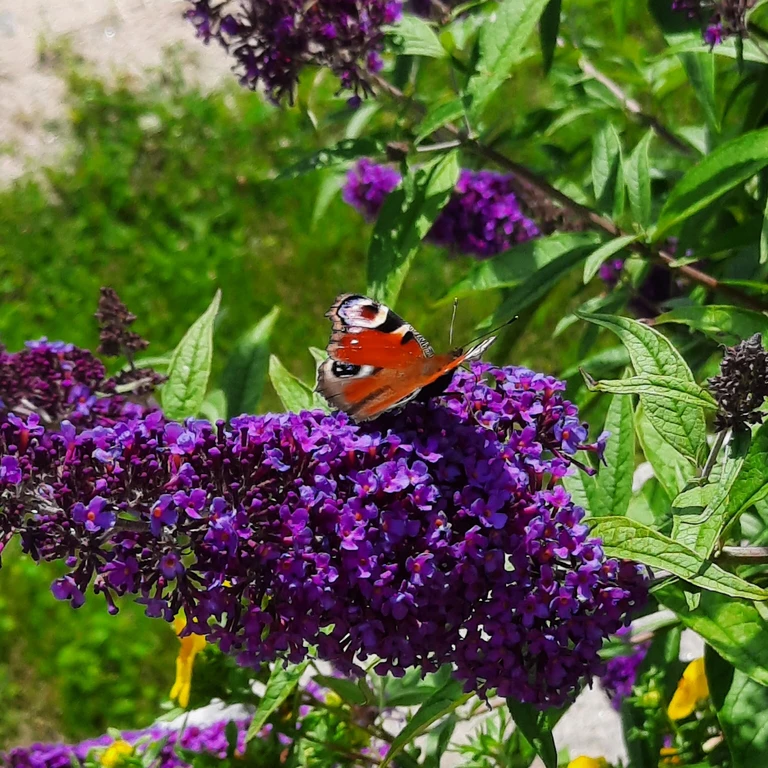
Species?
Aglais io
